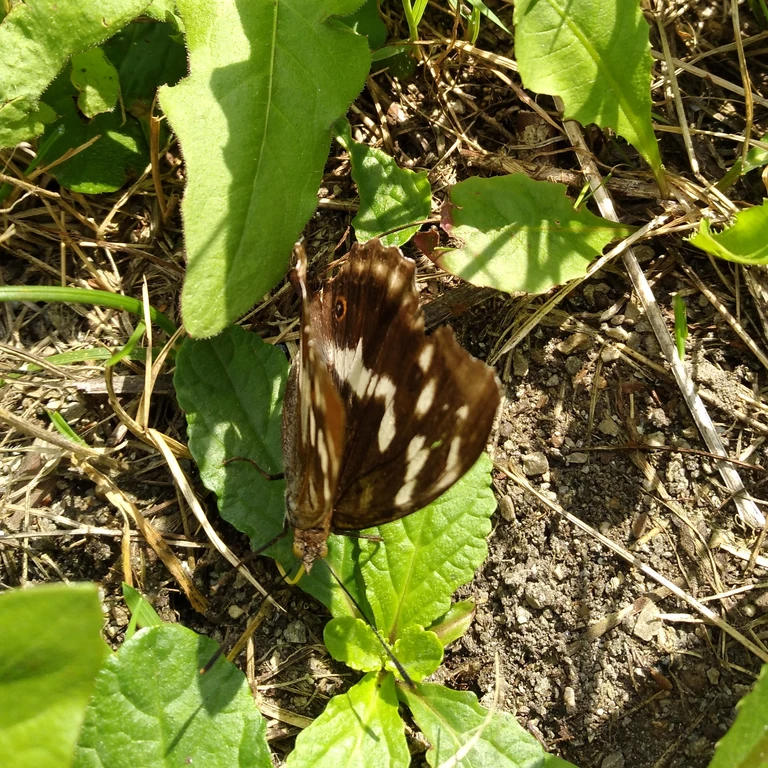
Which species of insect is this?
Apatura iris
